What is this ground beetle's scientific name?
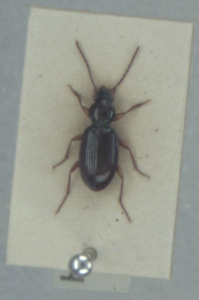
Sinechostictus stomoides
